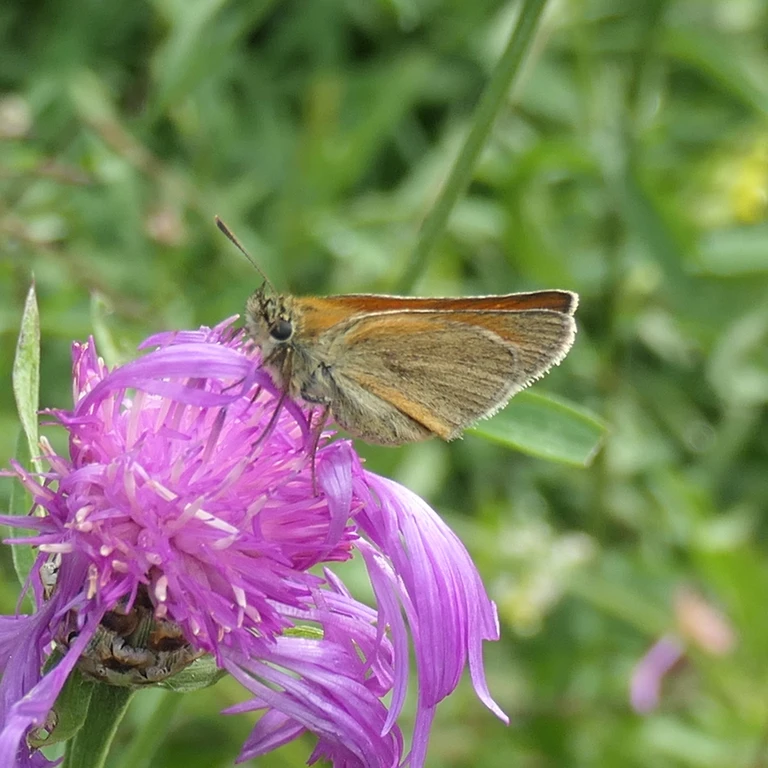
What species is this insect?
Thymelicus sylvestris
